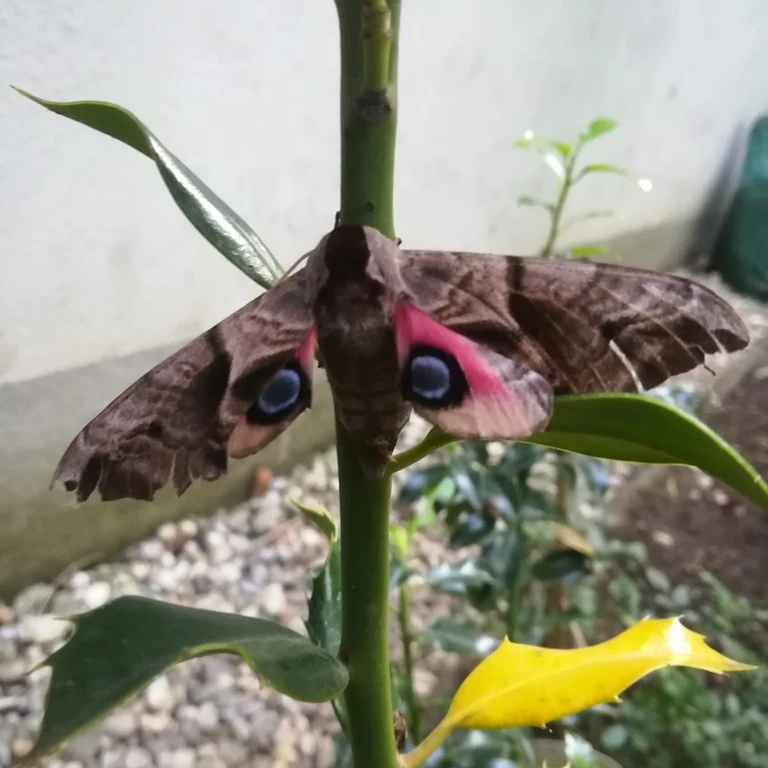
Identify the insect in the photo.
Smerinthus ocellata
